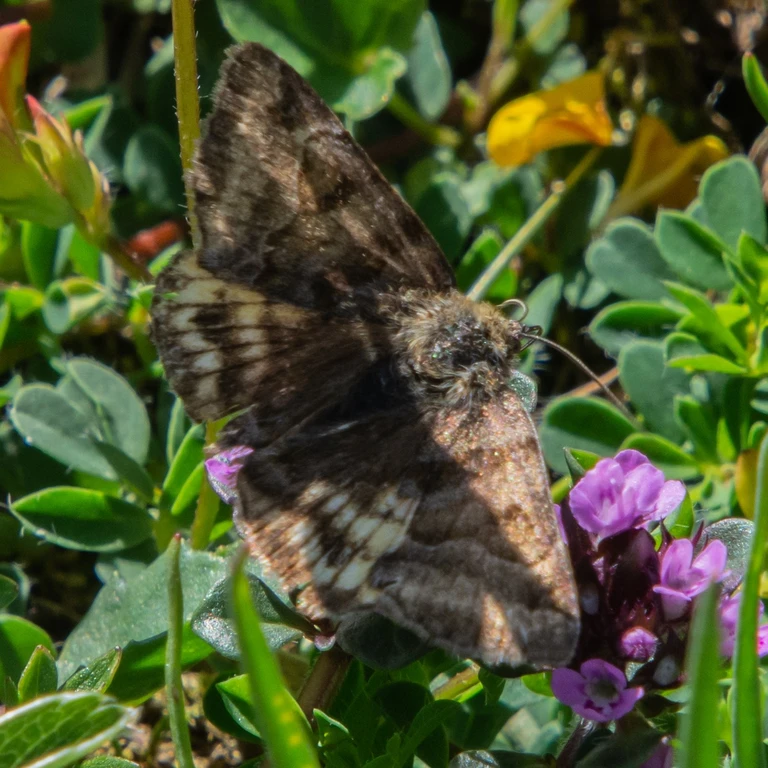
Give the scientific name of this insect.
Euclidia glyphica
